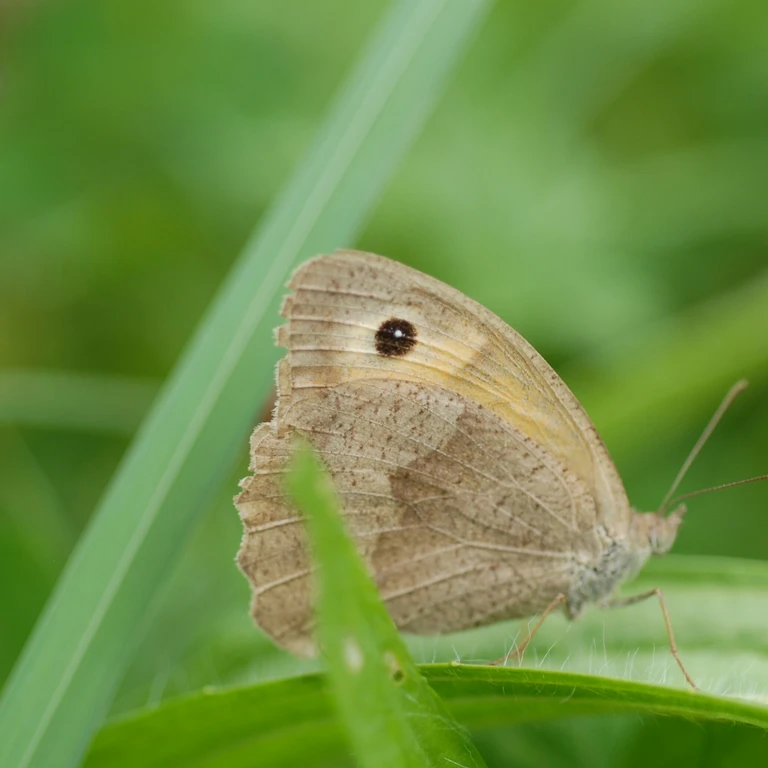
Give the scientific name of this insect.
Maniola jurtina
